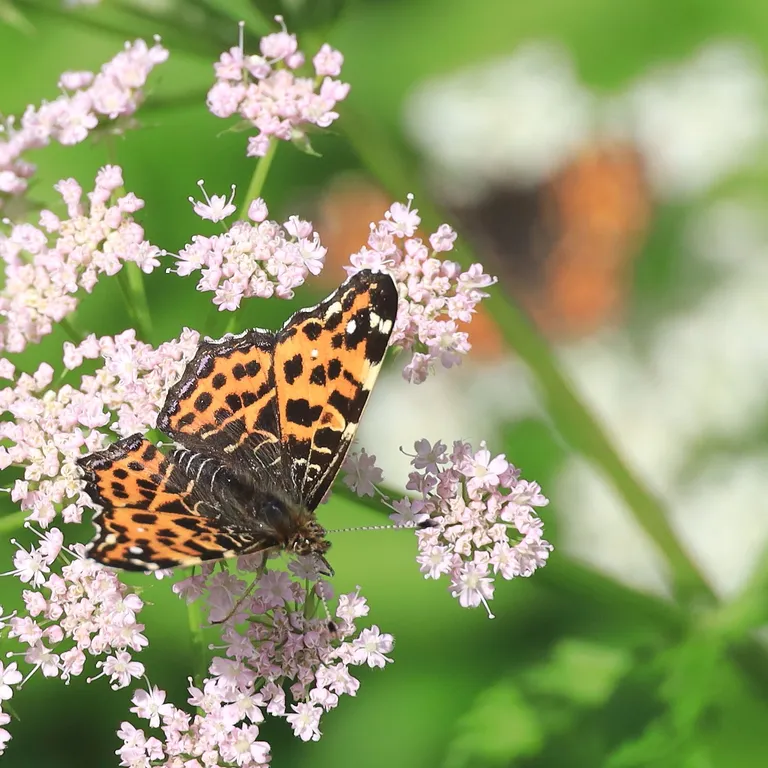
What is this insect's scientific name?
Araschnia levana
